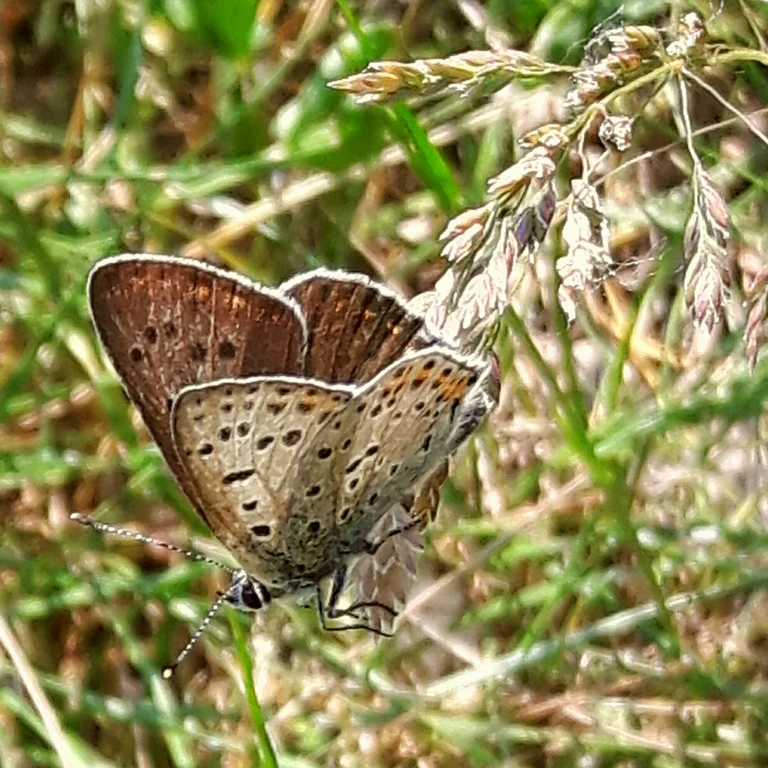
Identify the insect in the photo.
Lycaena tityrus (also Loweia tityrus)
